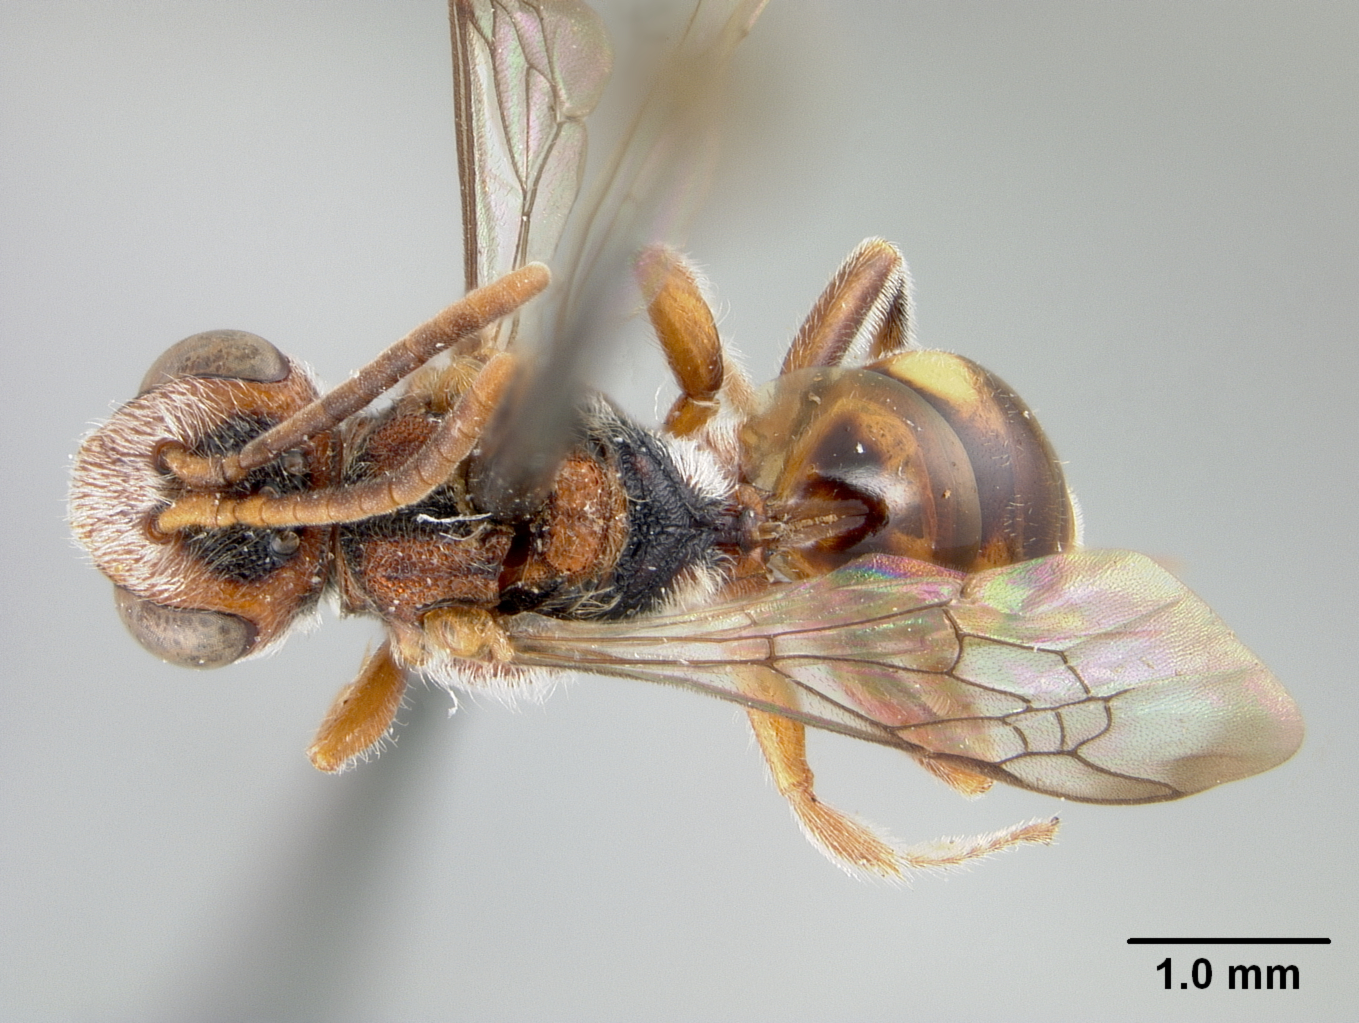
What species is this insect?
Nomada breviuscula
